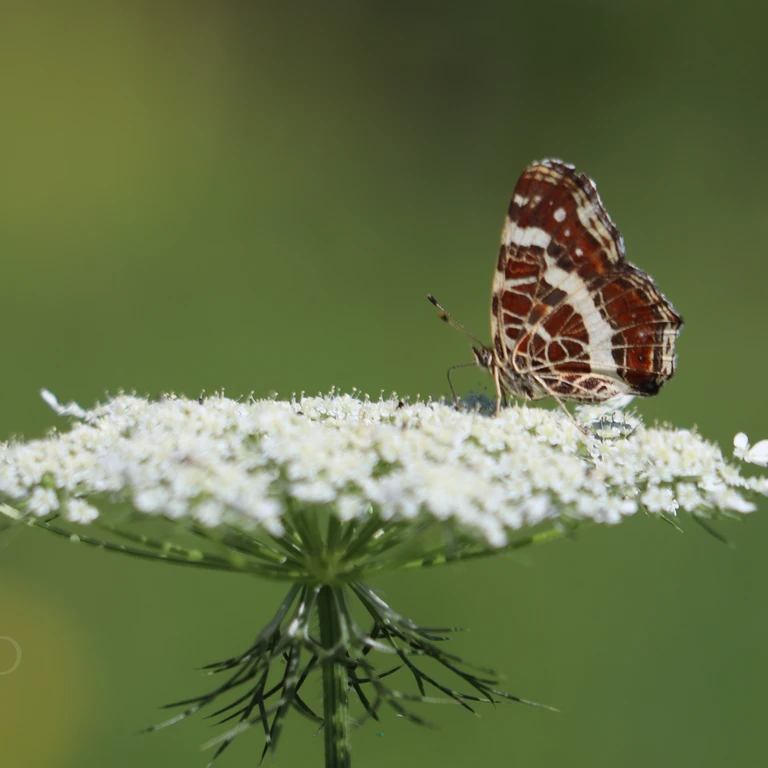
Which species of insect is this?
Araschnia levana
